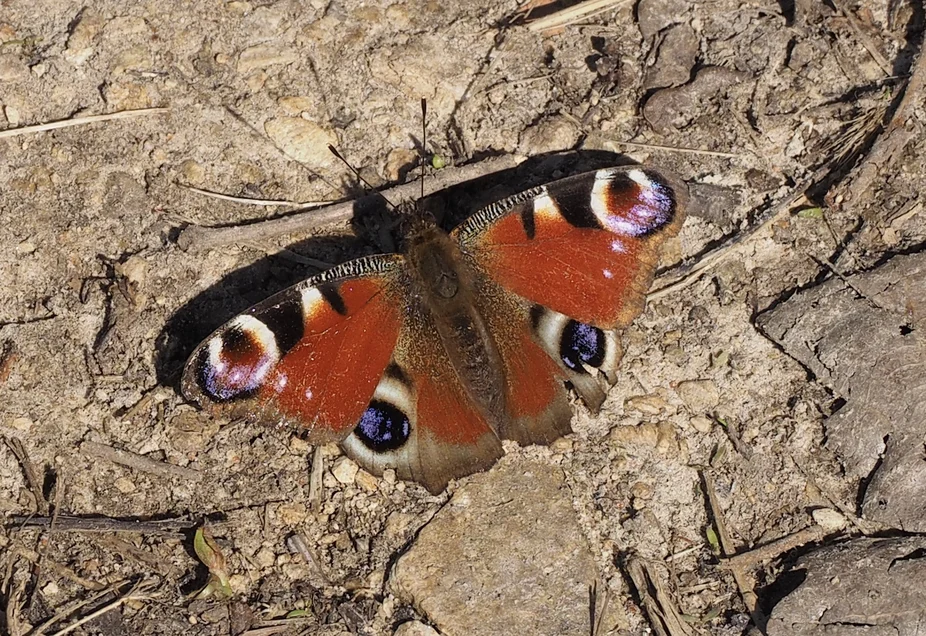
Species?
Aglais io
